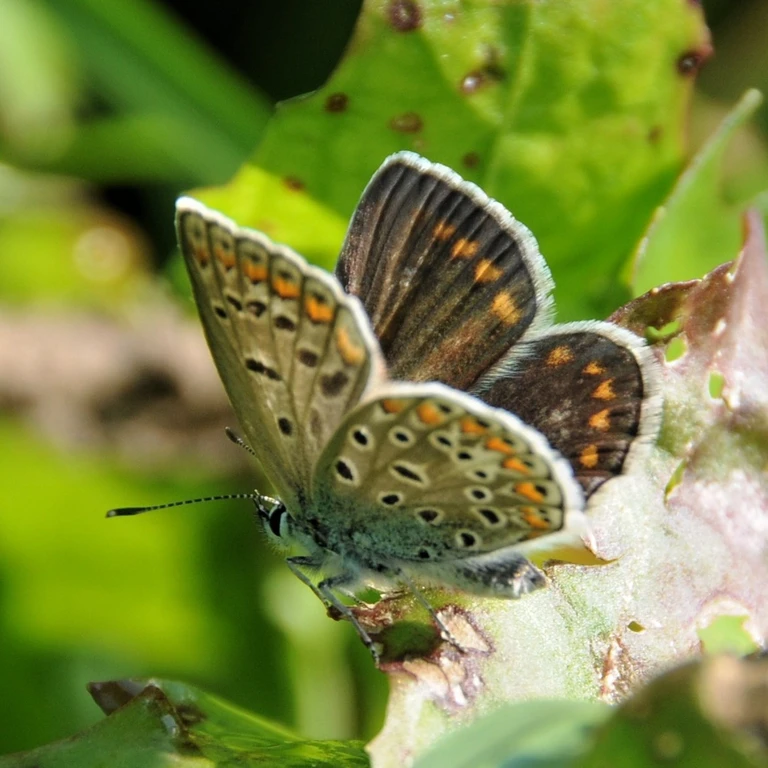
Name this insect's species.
Polyommatus icarus
